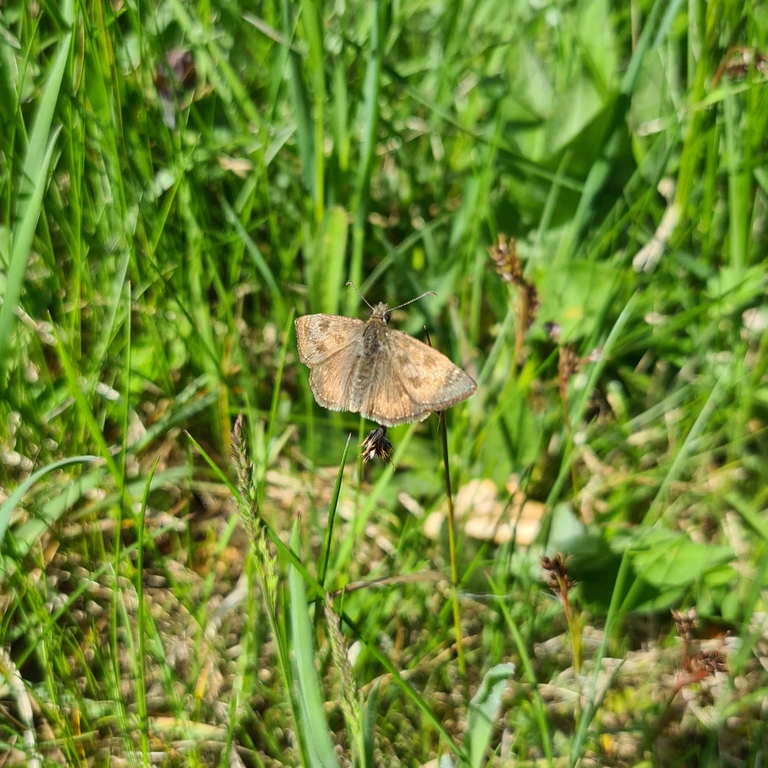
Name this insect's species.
Erynnis tages
